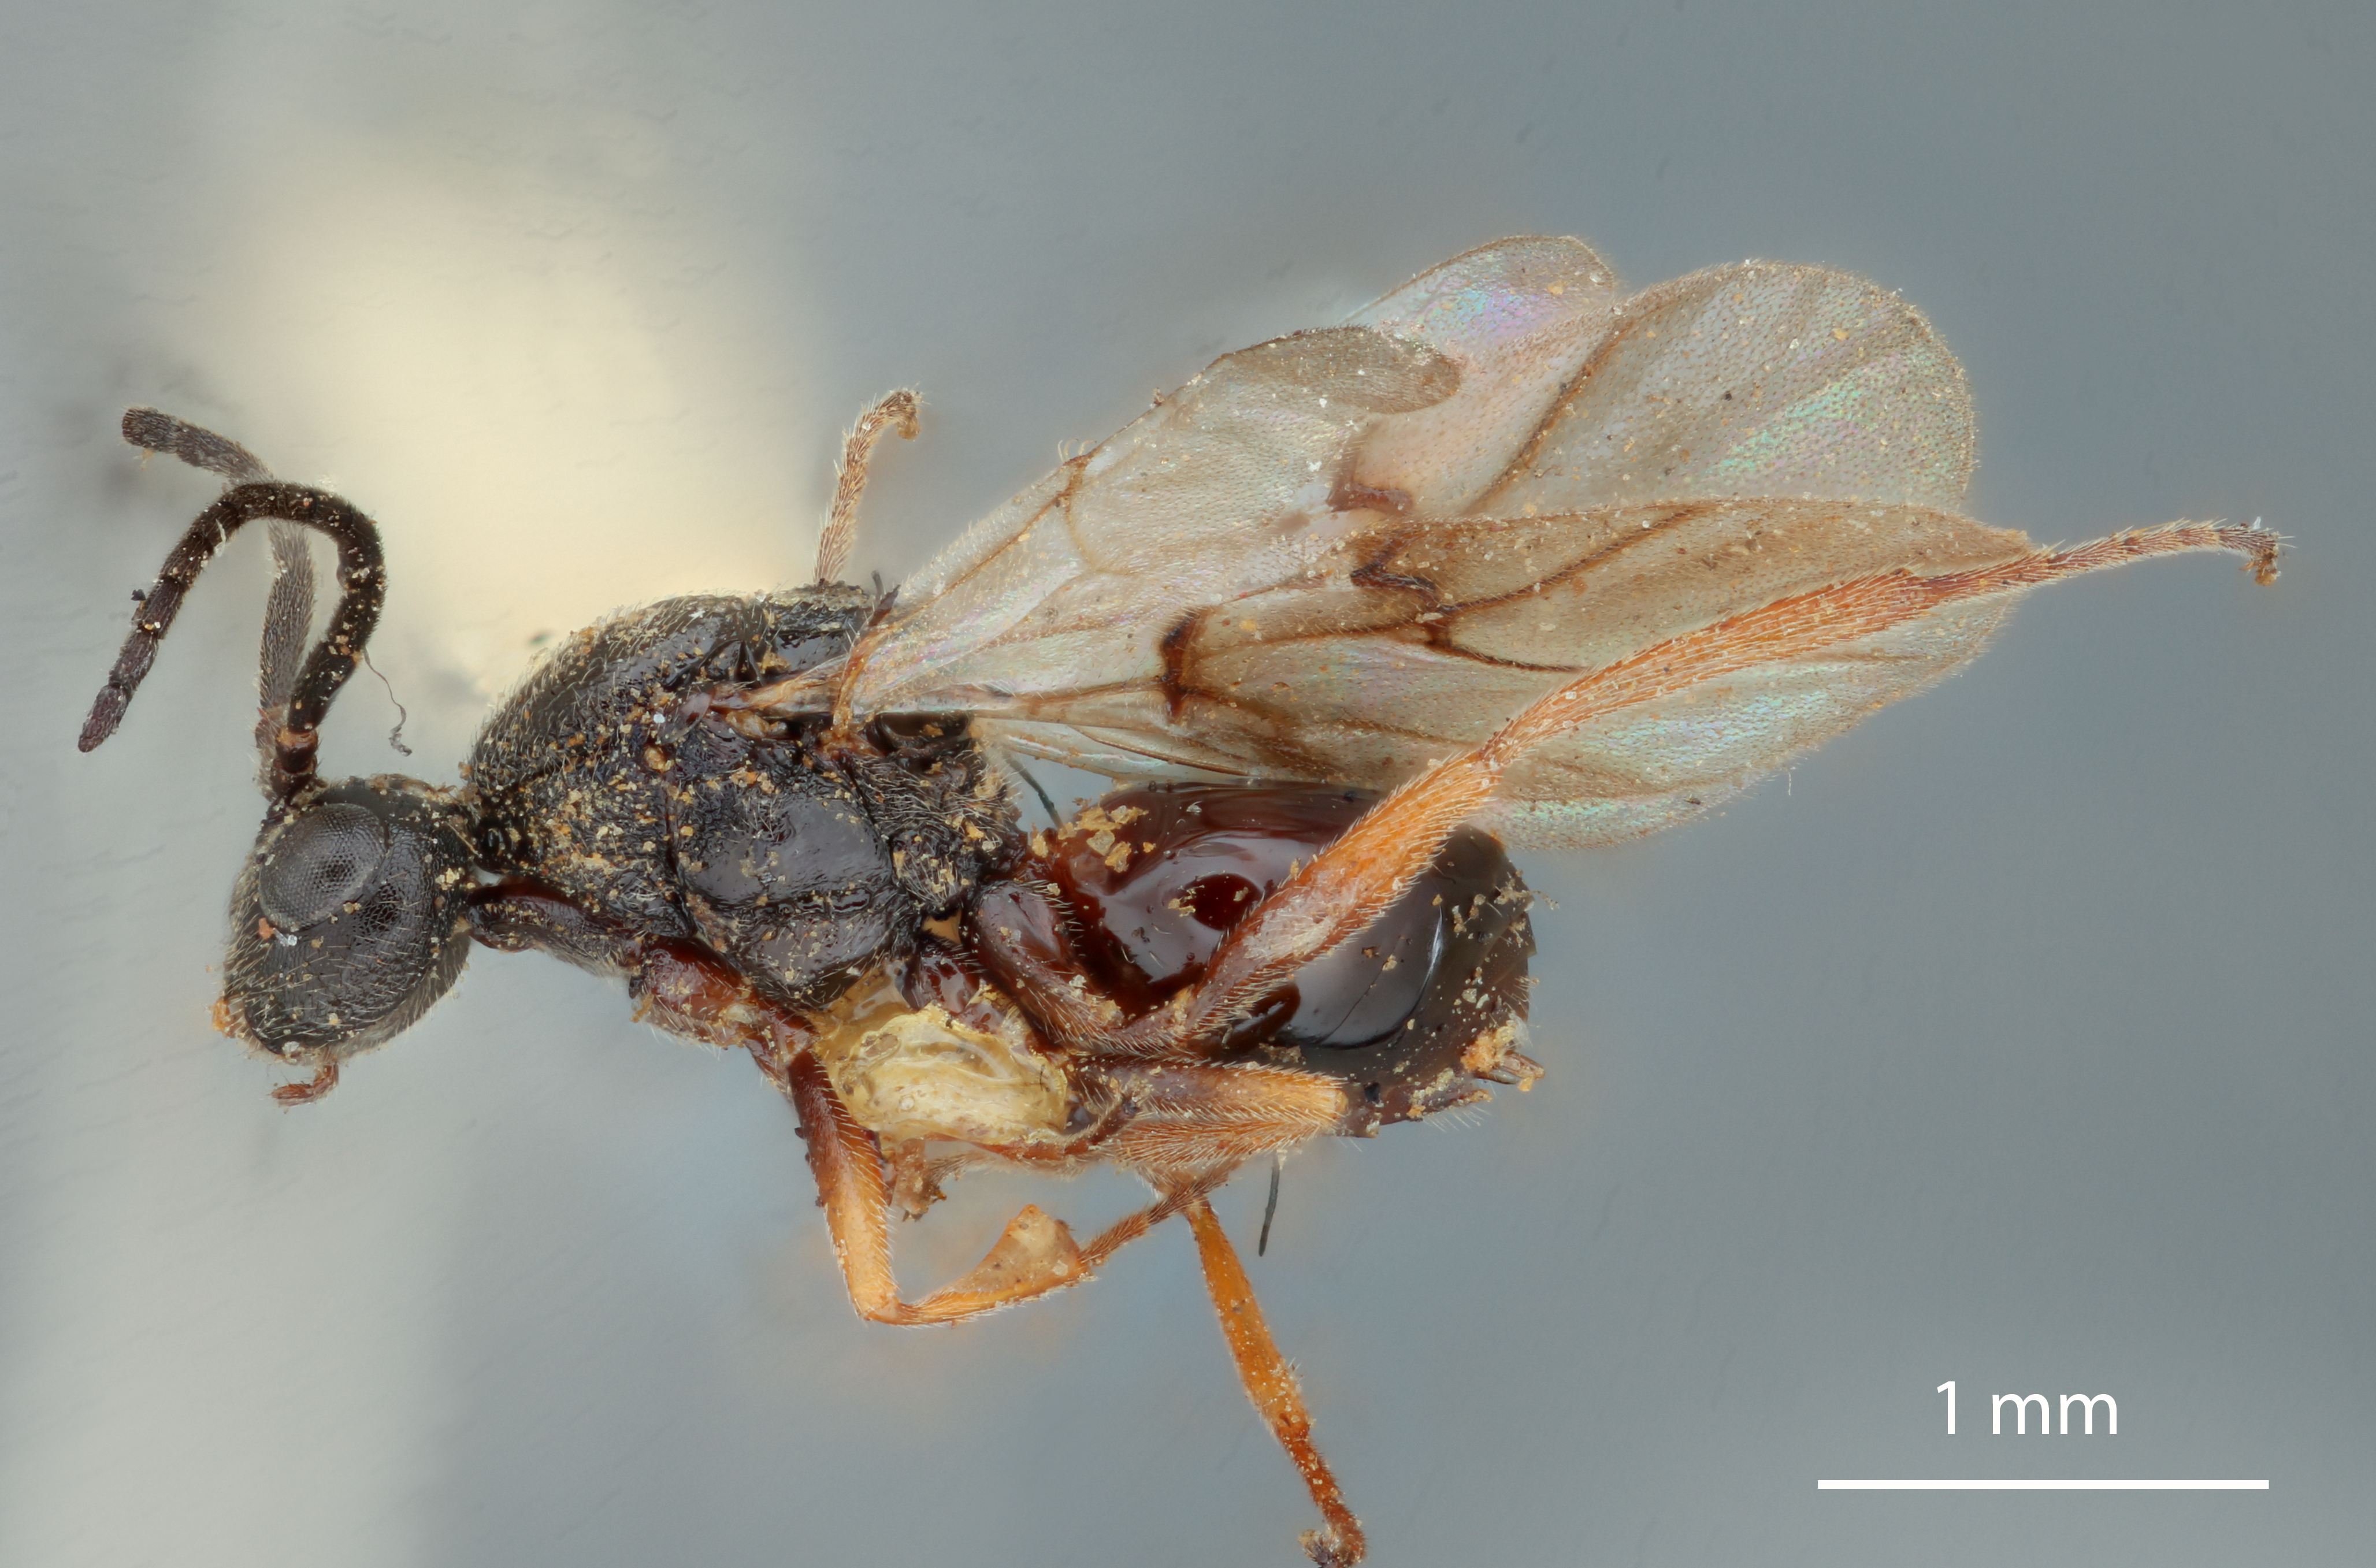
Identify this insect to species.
Rhodites bassetti
